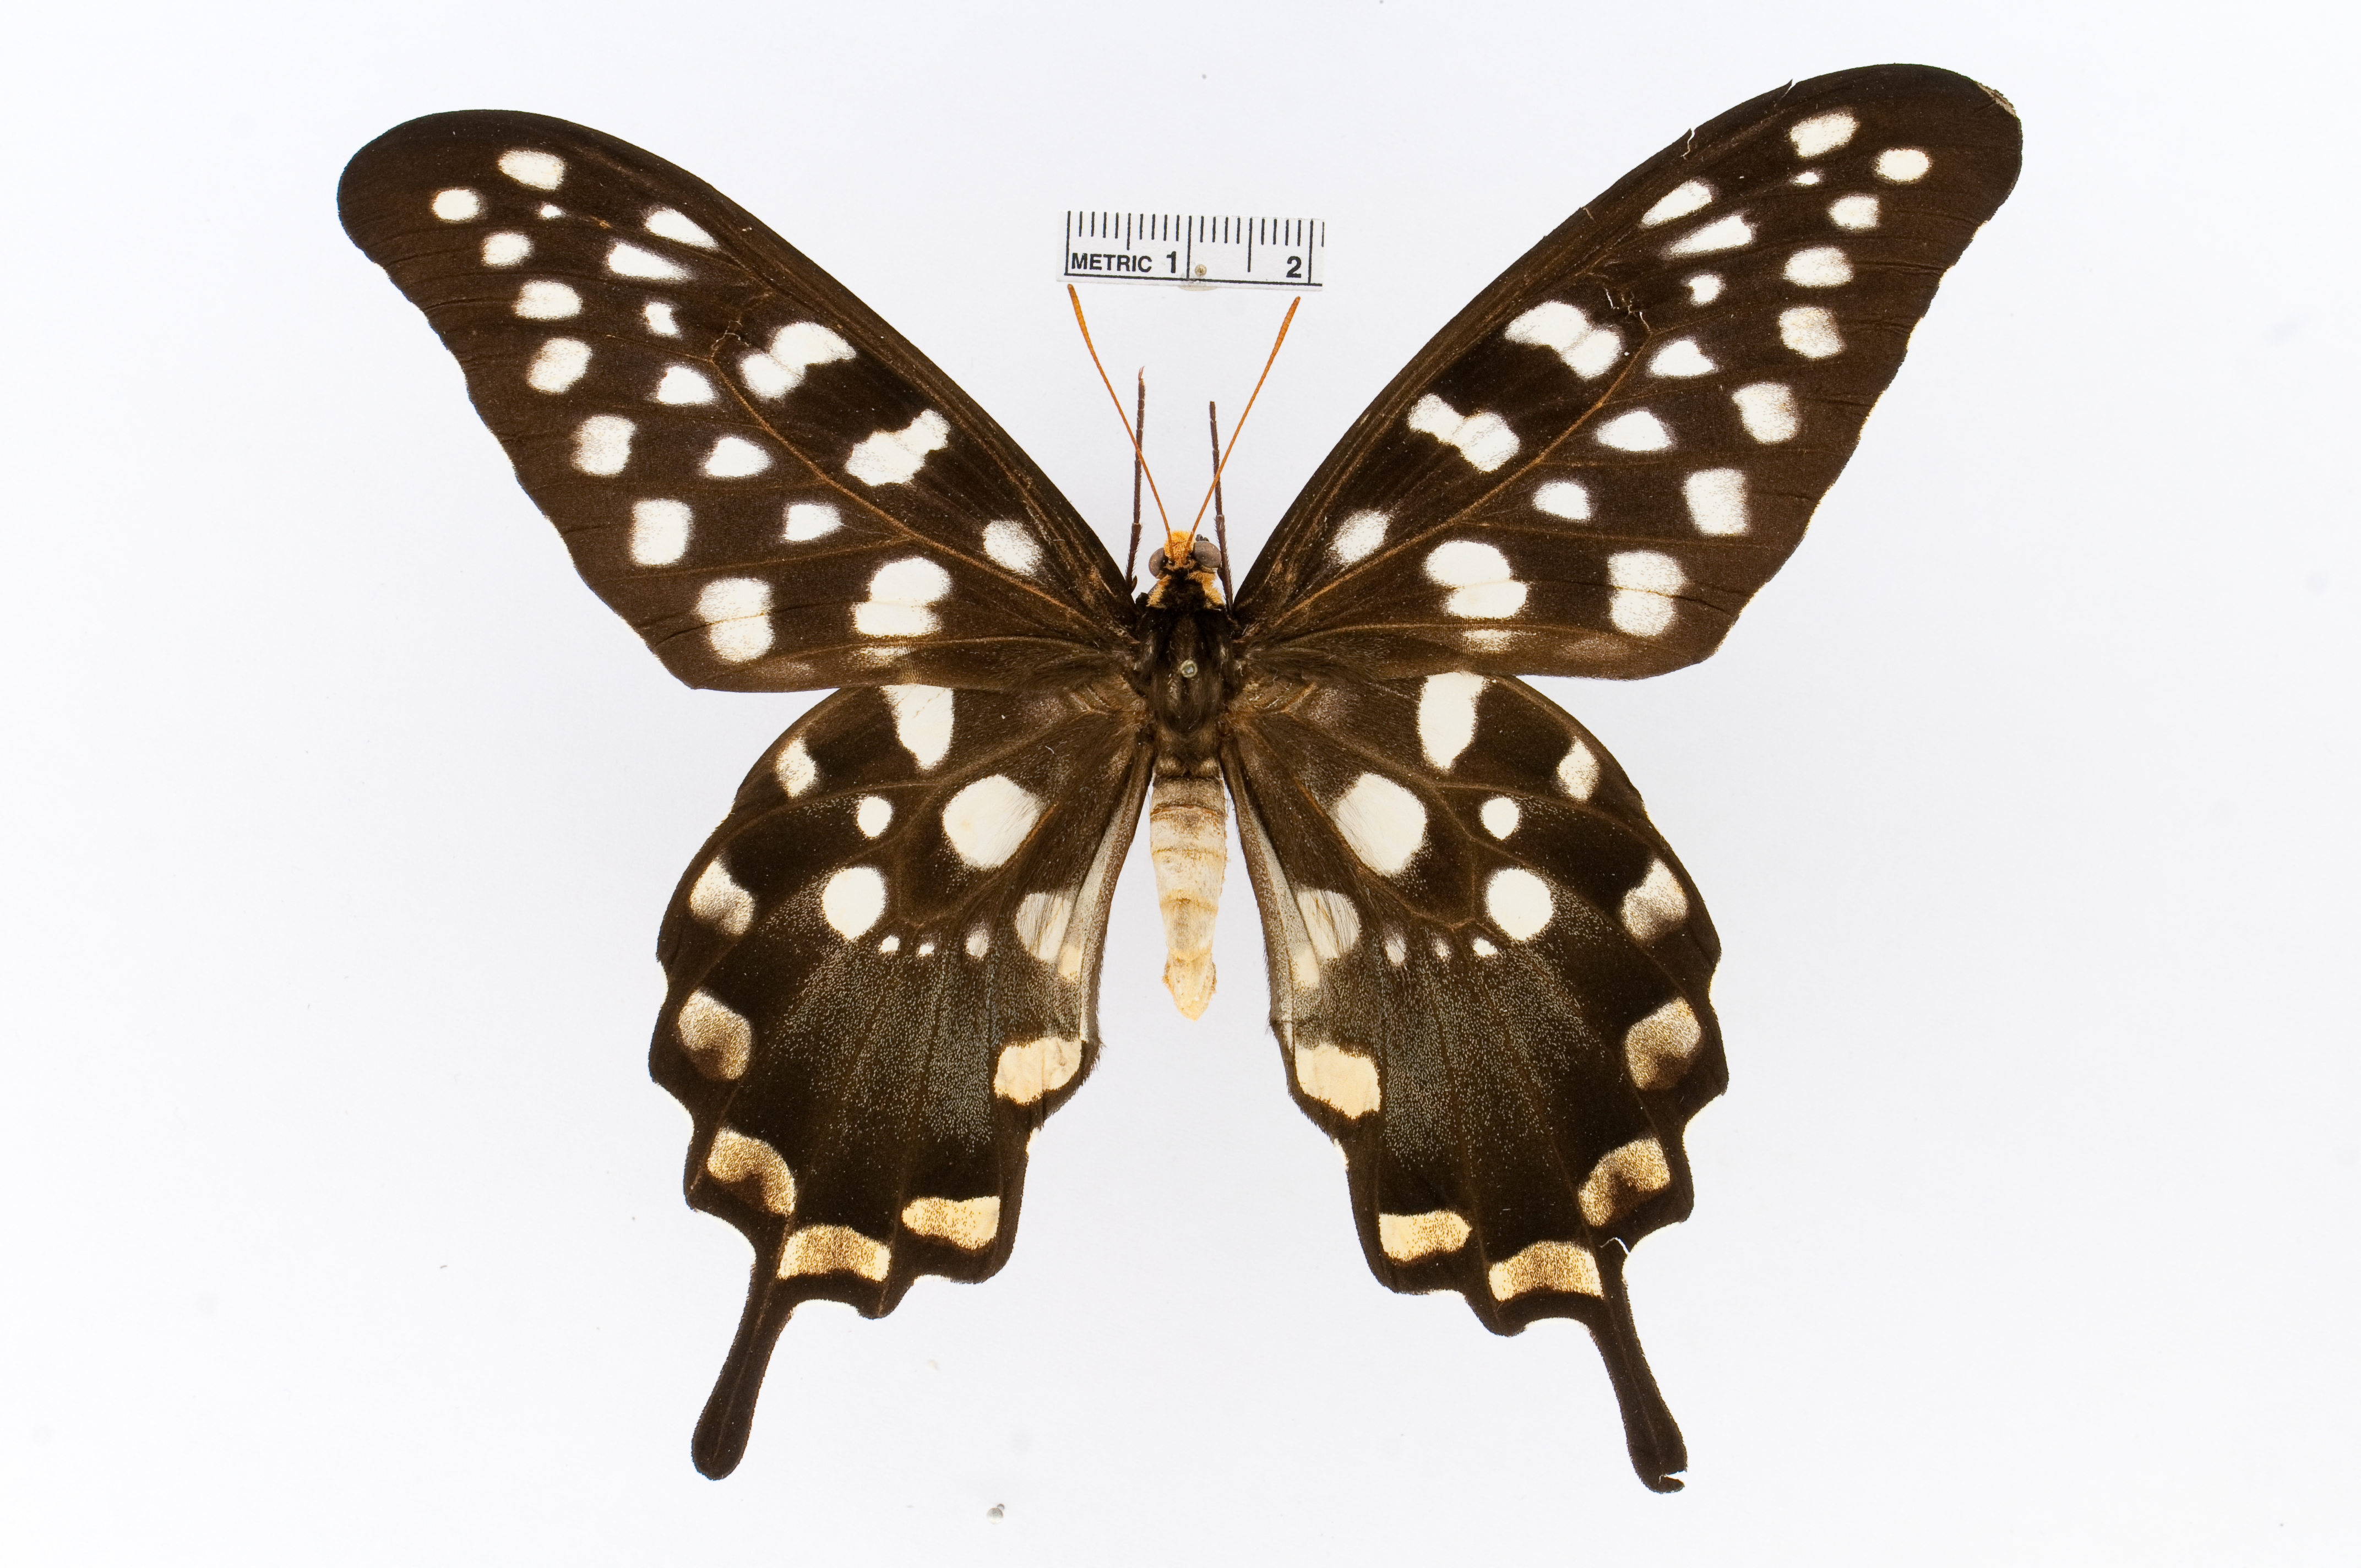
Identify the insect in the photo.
Pharmacophagus antenor
